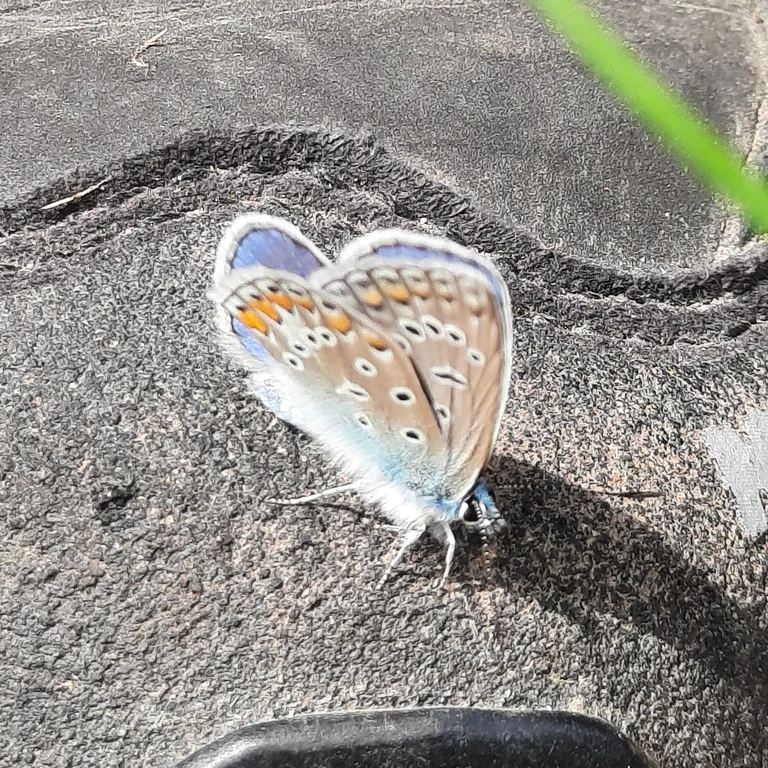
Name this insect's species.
Polyommatus icarus
